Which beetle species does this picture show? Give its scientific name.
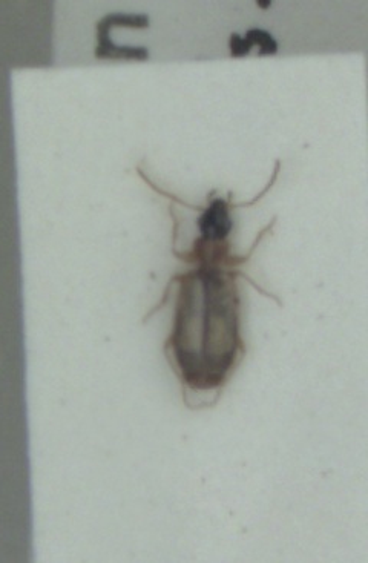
Philorhizus melanocephalus
